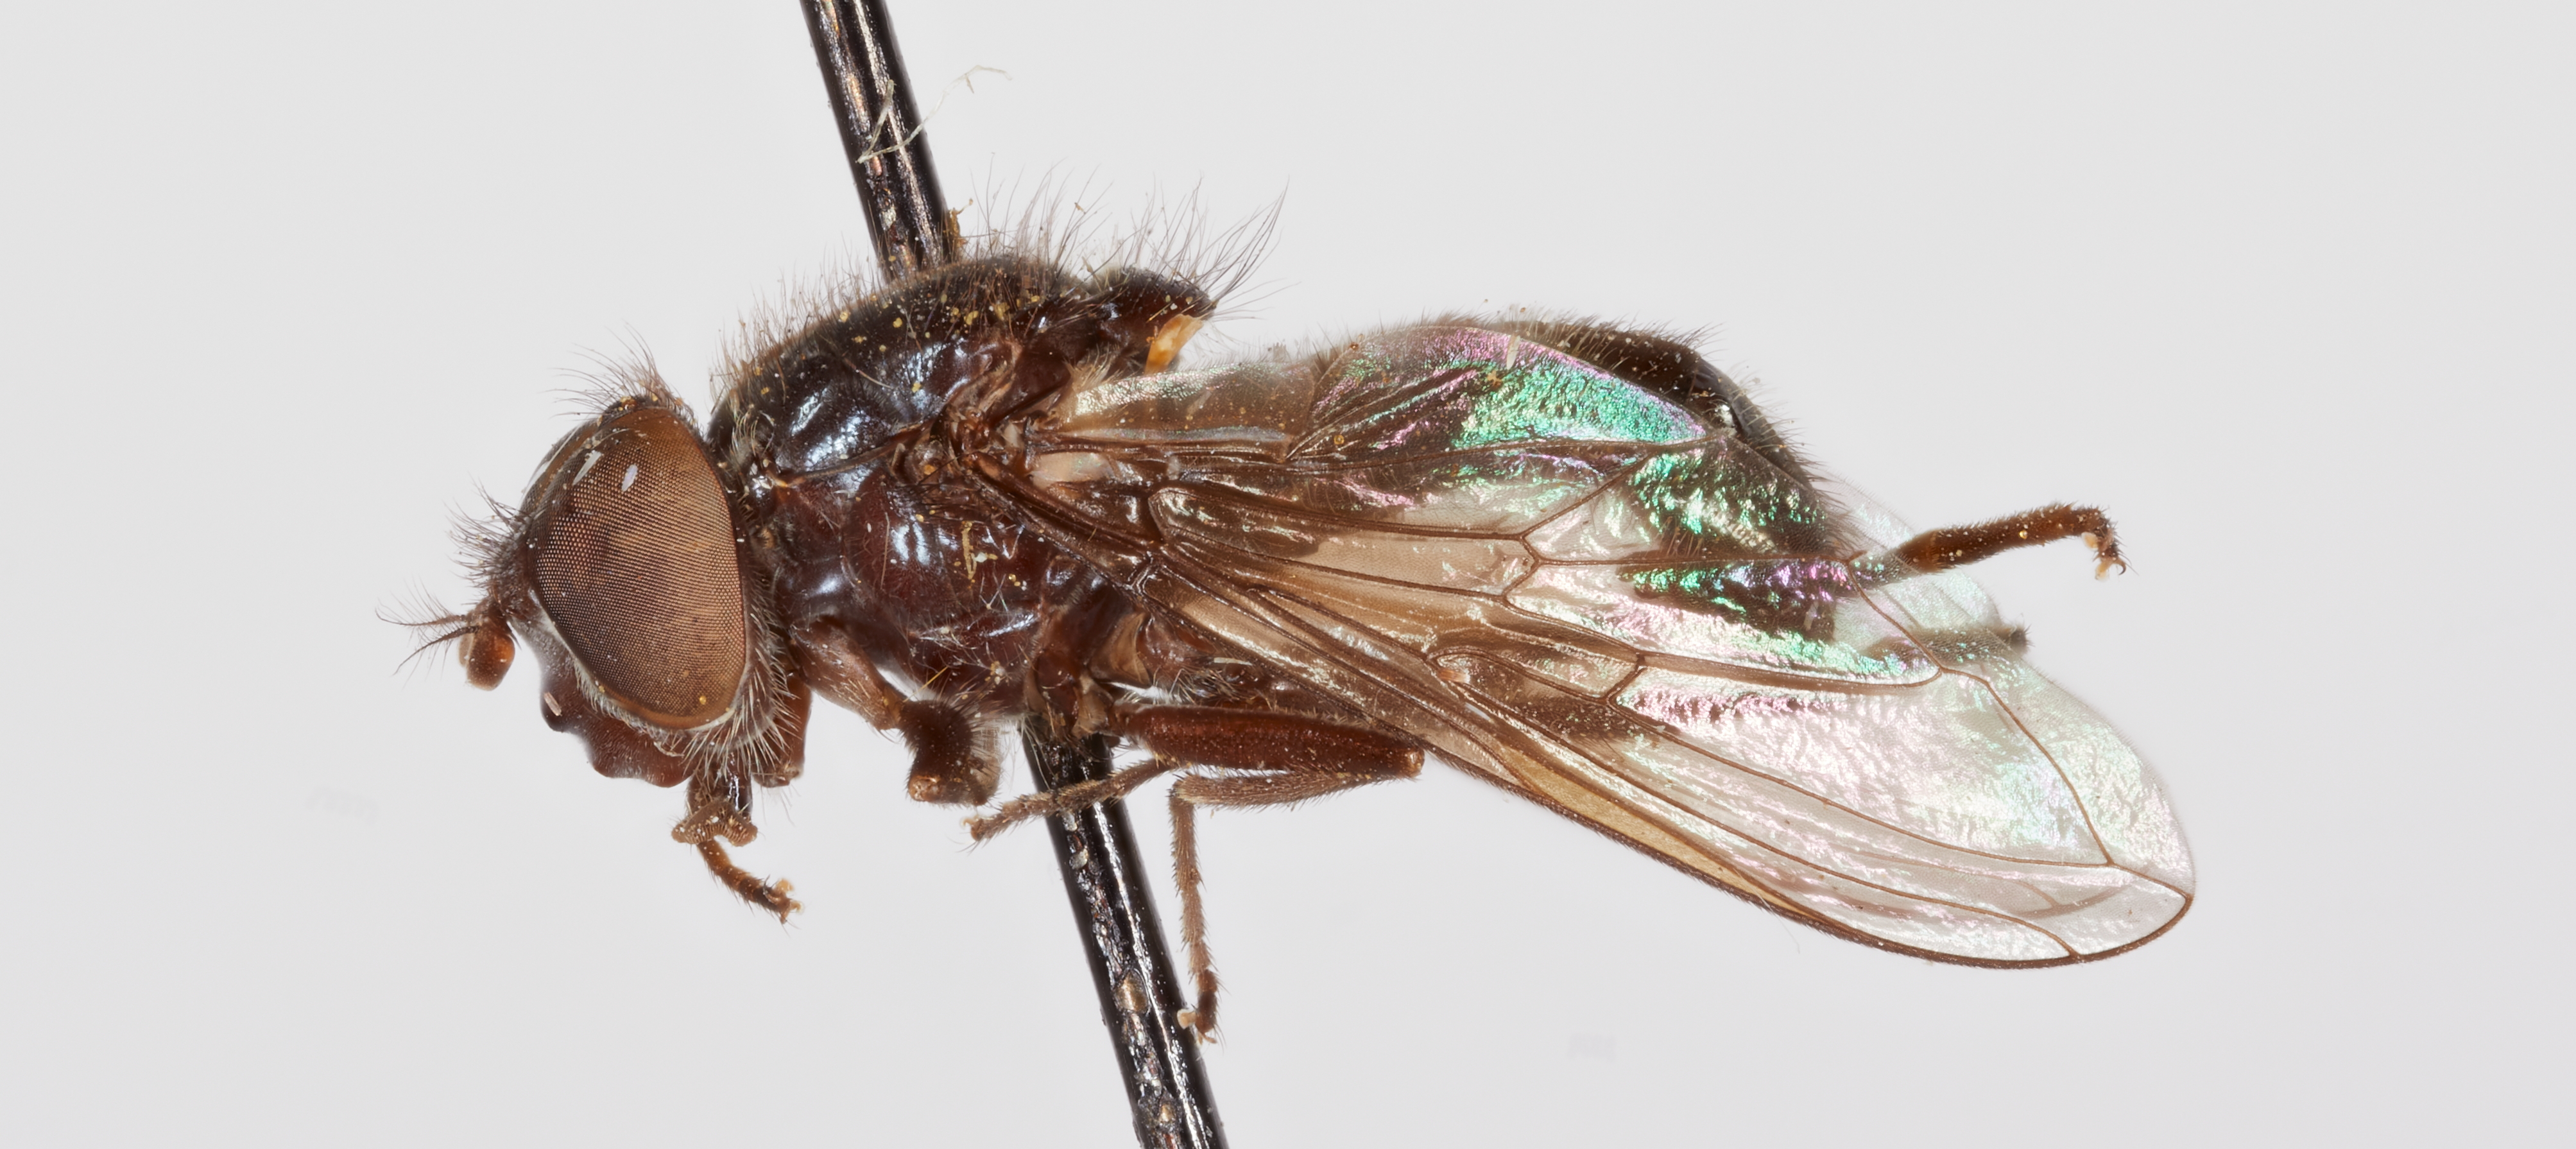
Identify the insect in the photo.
Cartosyrphus idahoa
